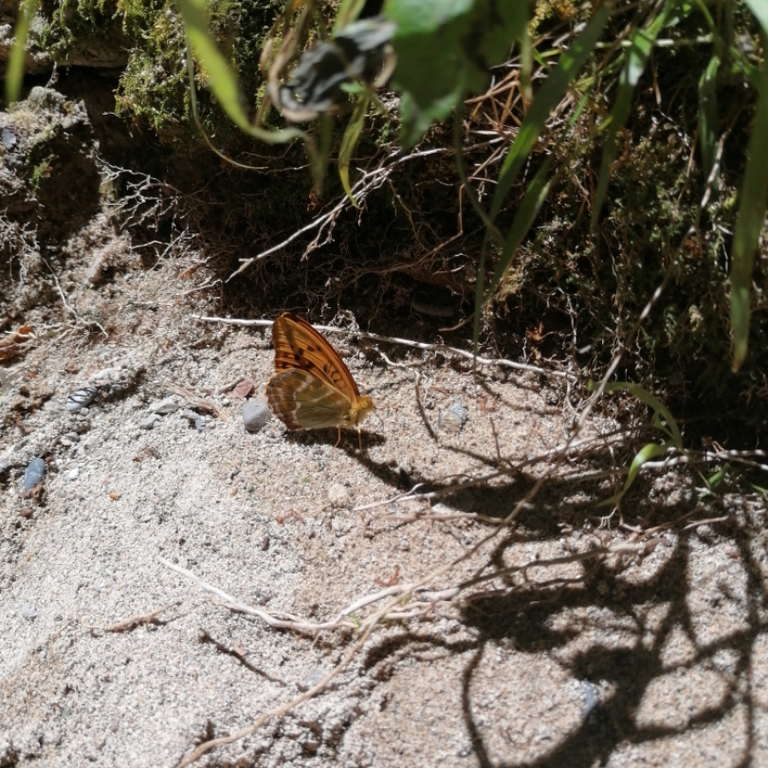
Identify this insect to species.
Argynnis paphia
